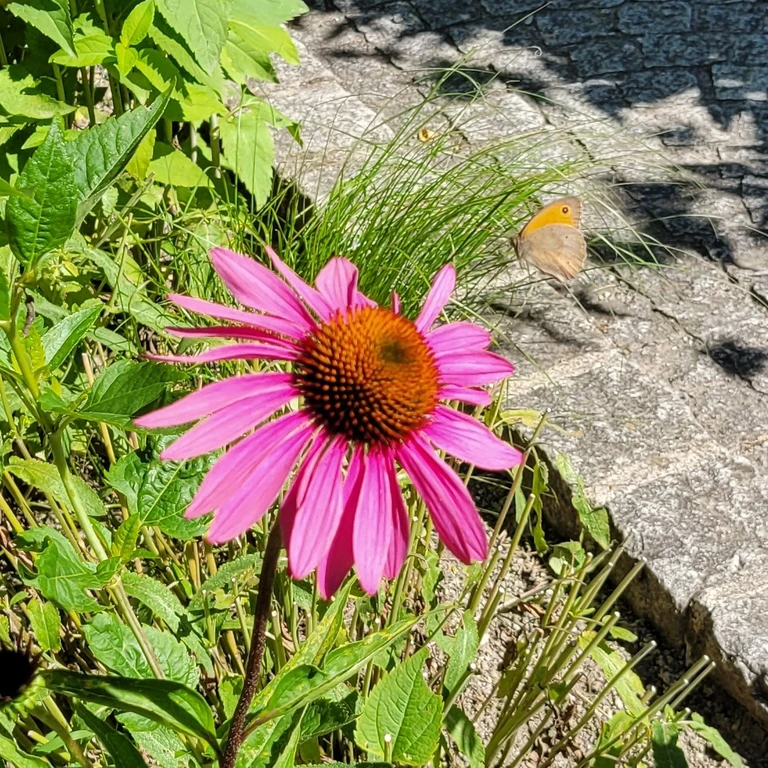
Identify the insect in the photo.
Maniola jurtina
